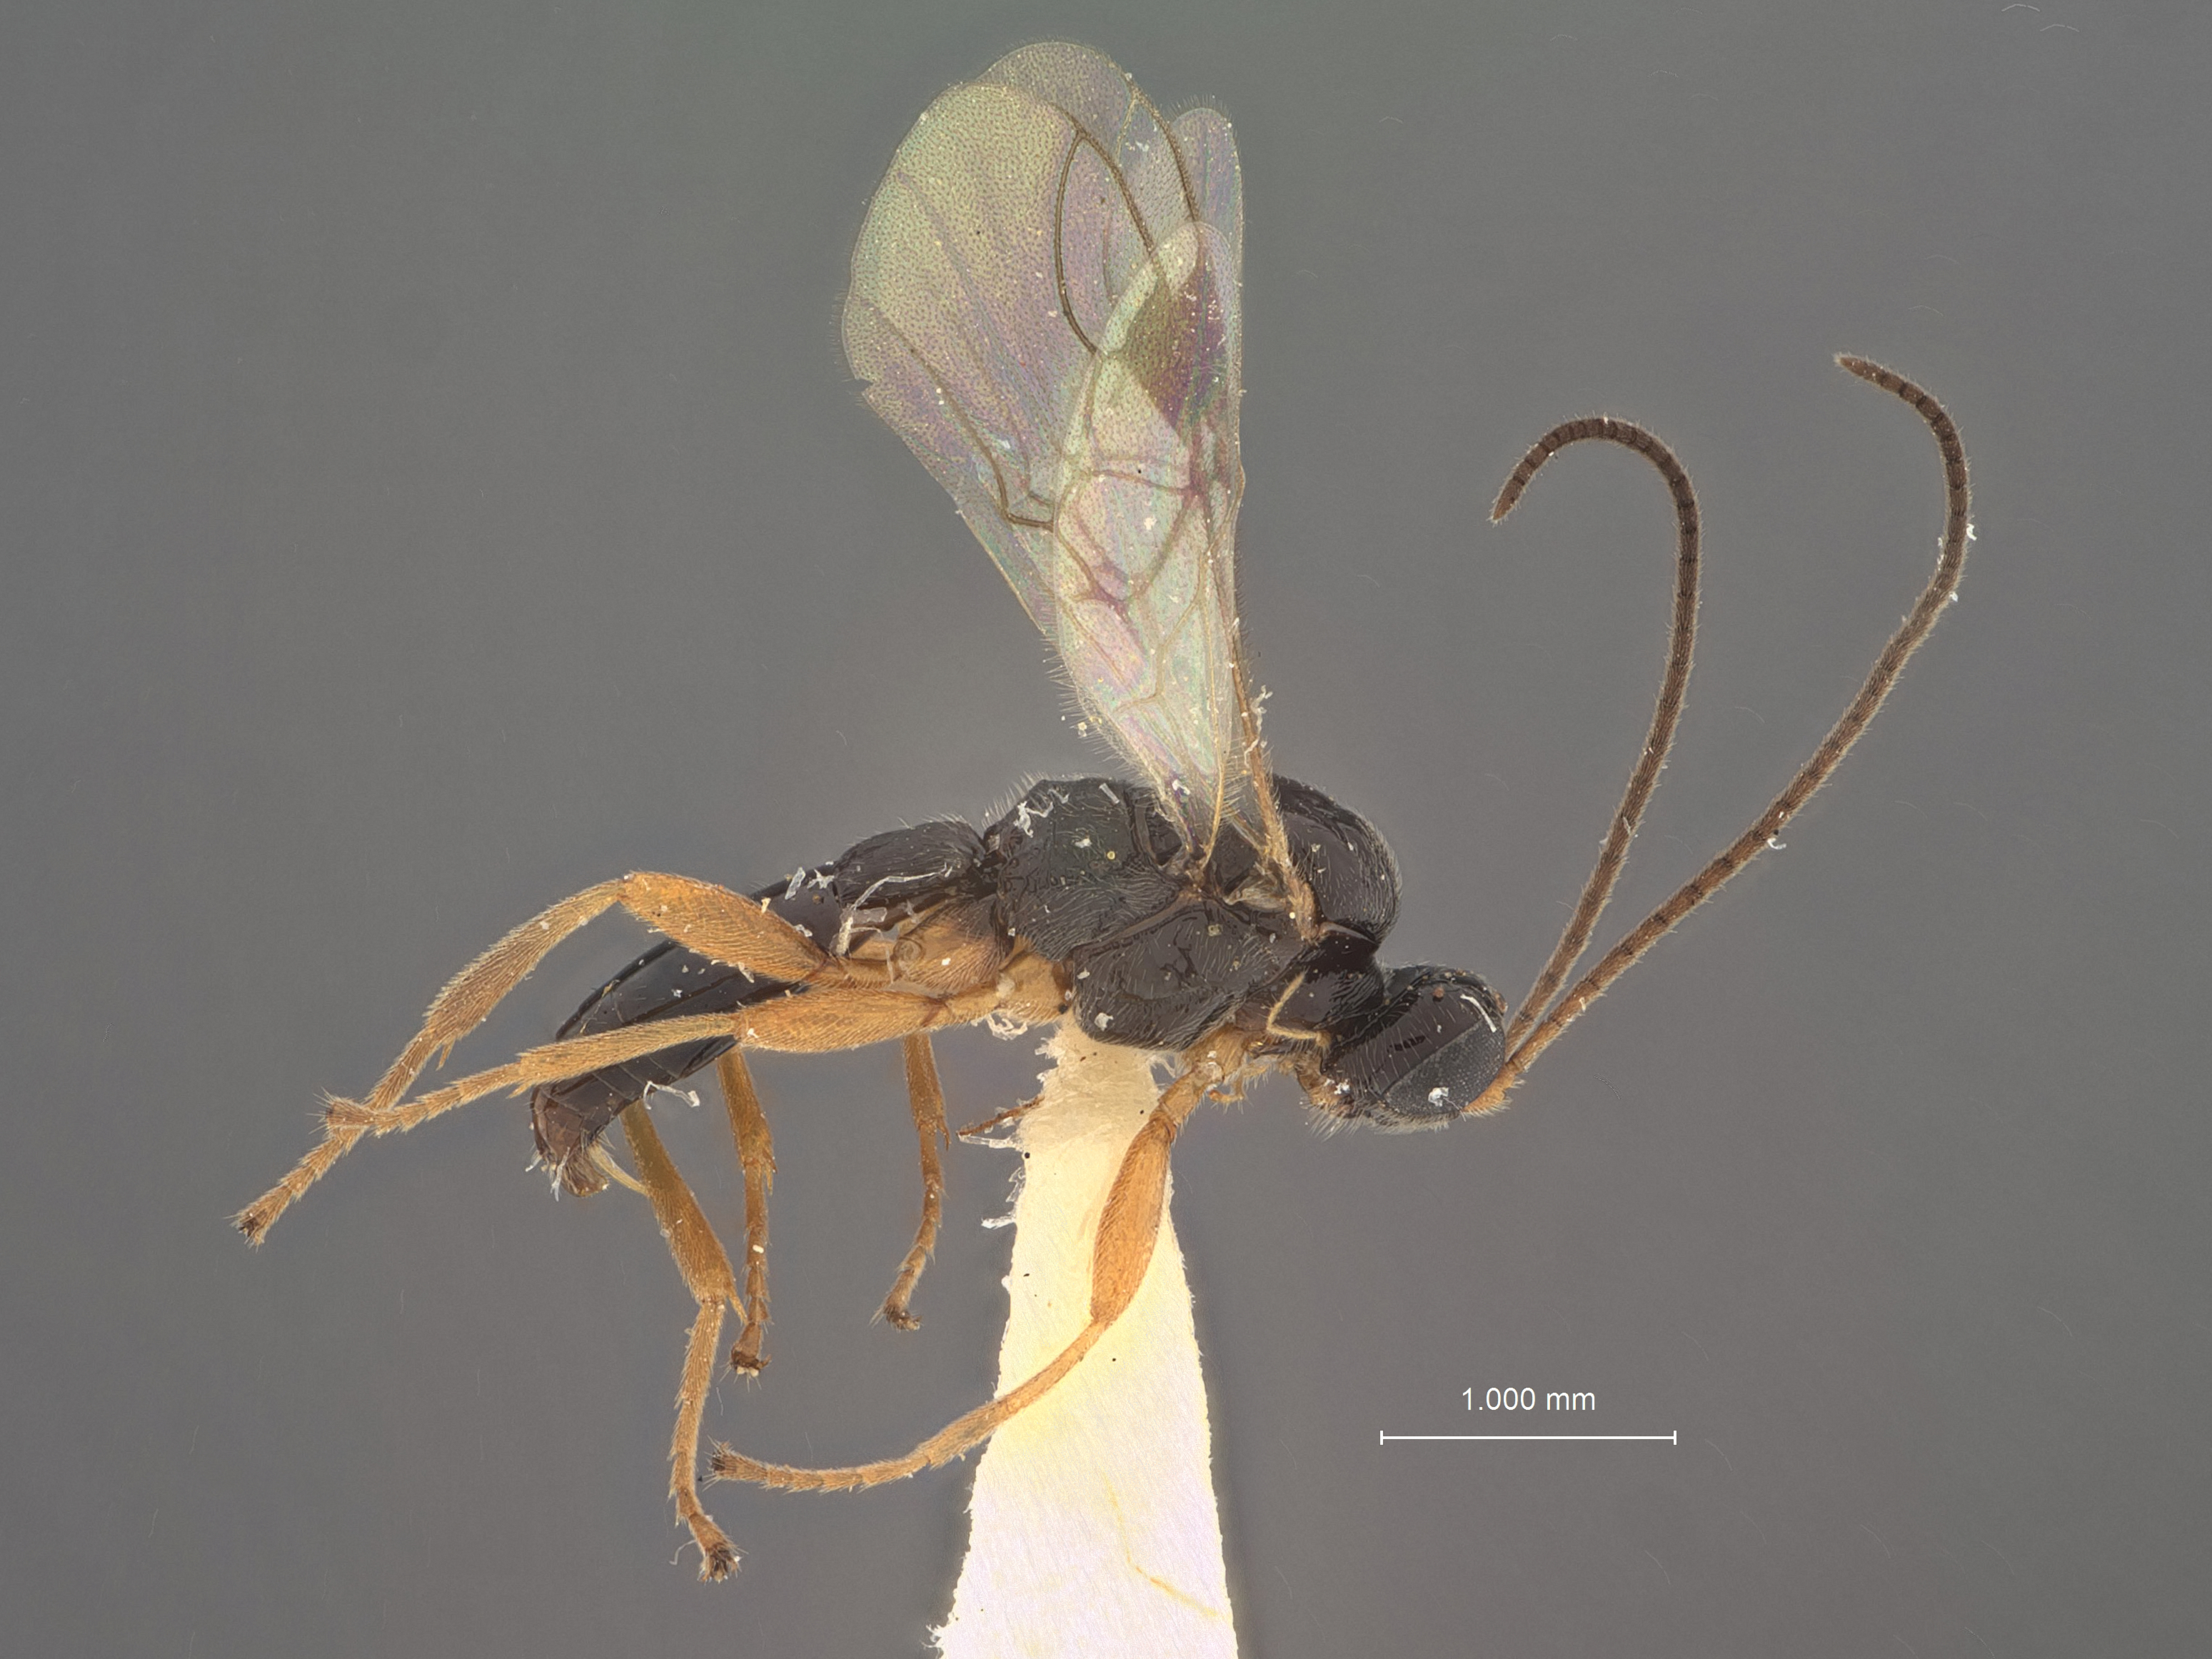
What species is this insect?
Centistes epicaeri
